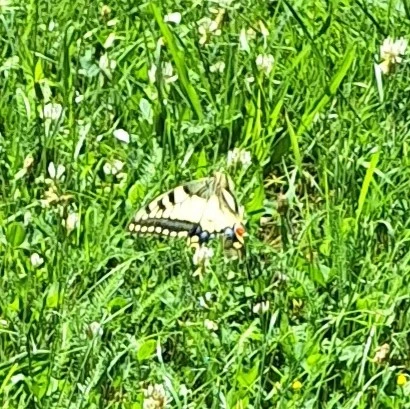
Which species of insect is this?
Papilio machaon
